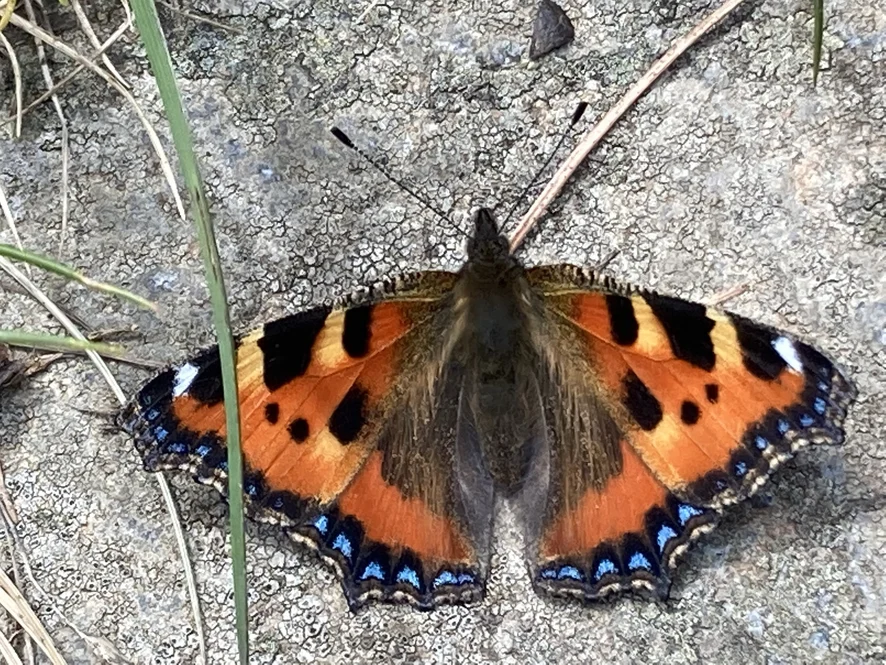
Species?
Aglais urticae
